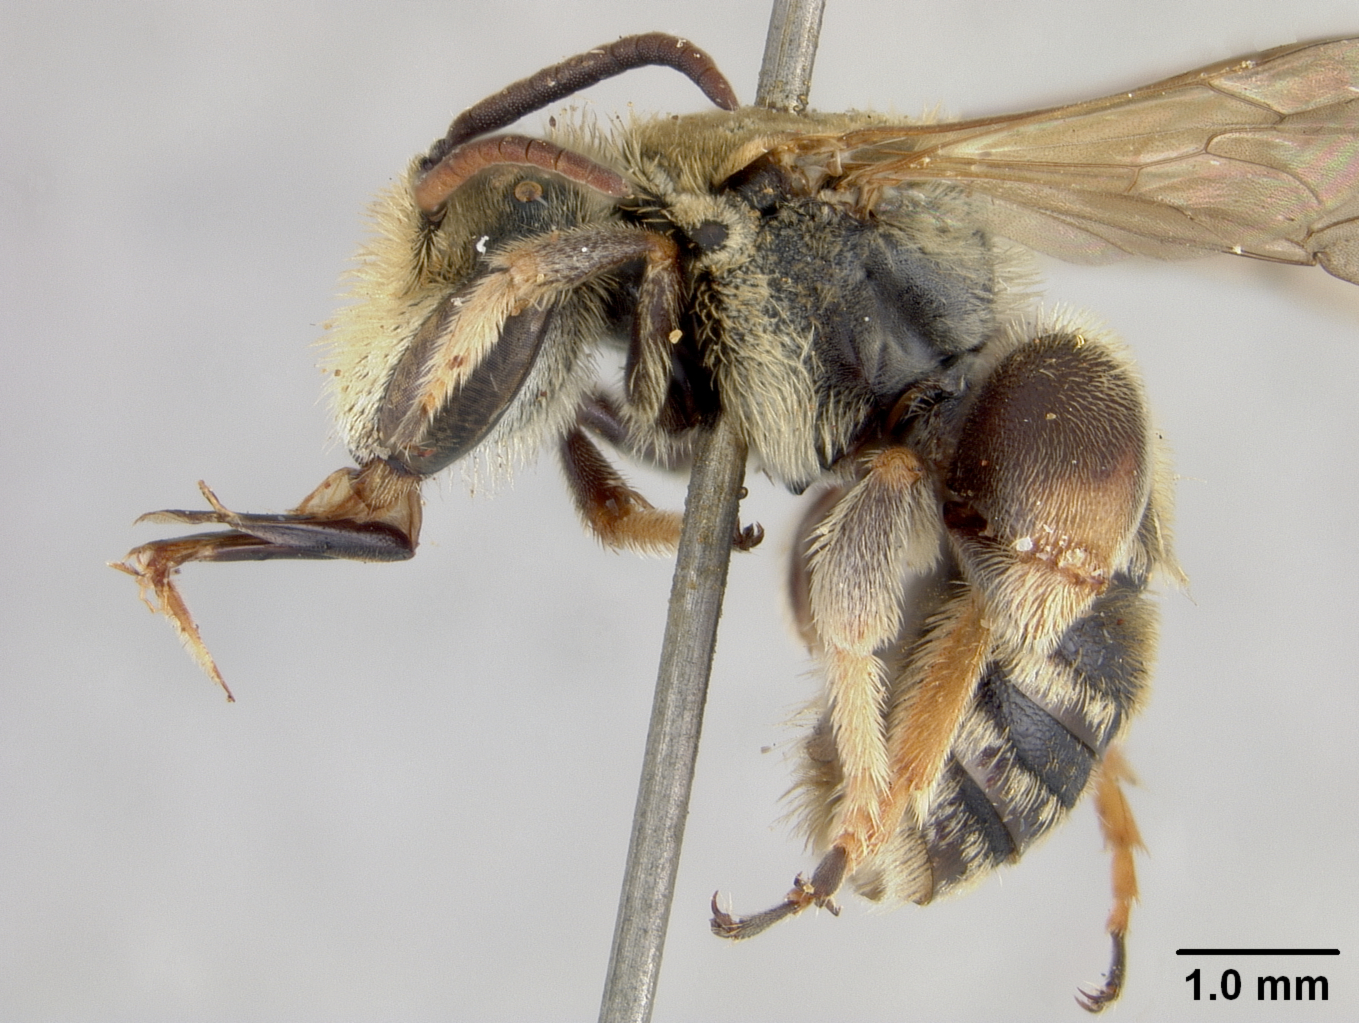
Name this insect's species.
Nomia pachypoda
